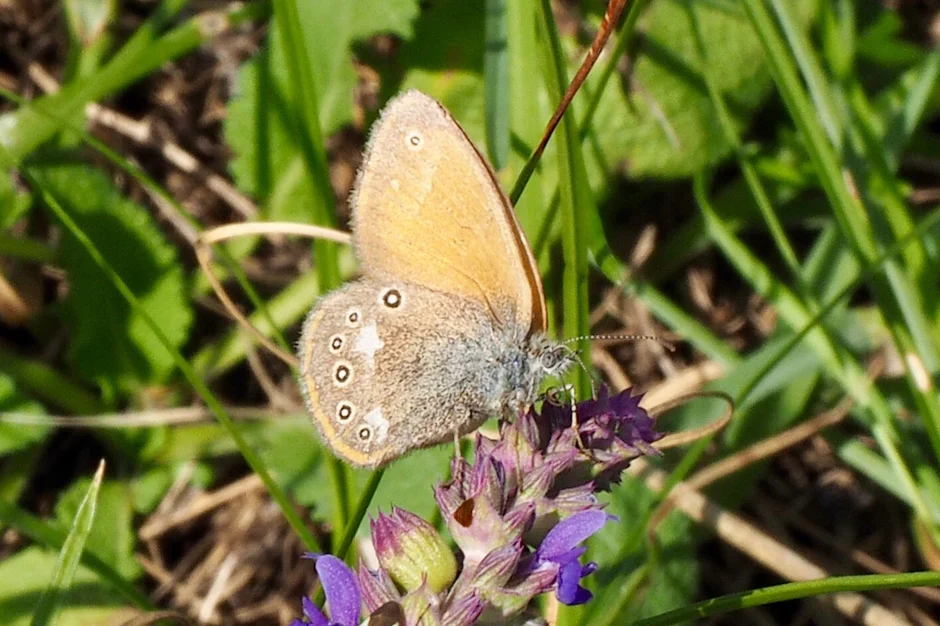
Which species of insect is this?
Coenonympha glycerion (also Coenonympha iphis)
